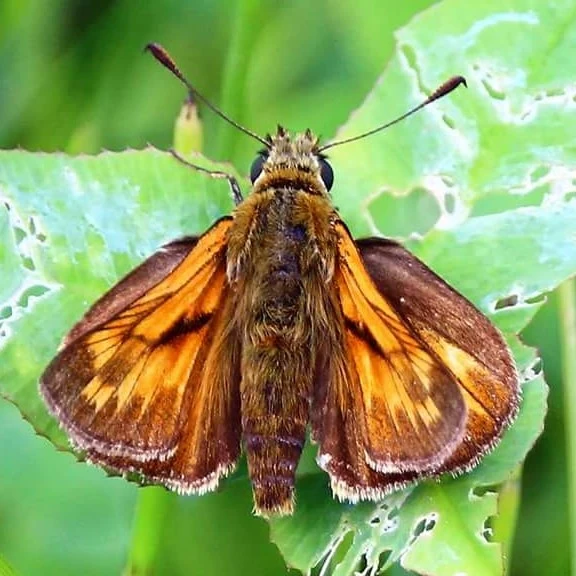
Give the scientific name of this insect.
Ochlodes sylvanus (also Ochlodes venata)
